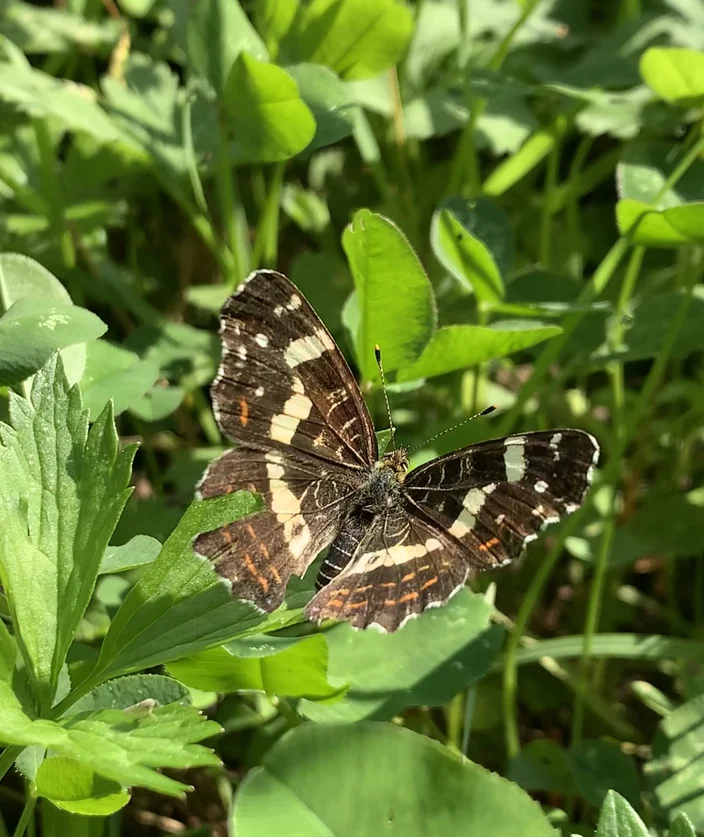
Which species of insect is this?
Araschnia levana
